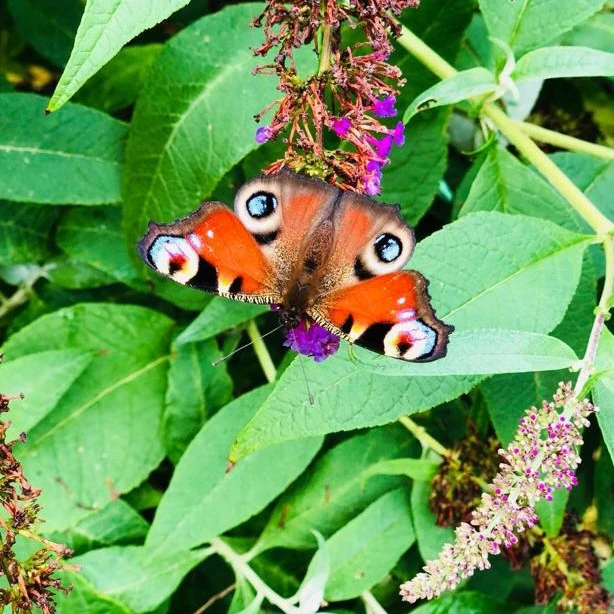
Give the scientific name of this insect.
Aglais io
